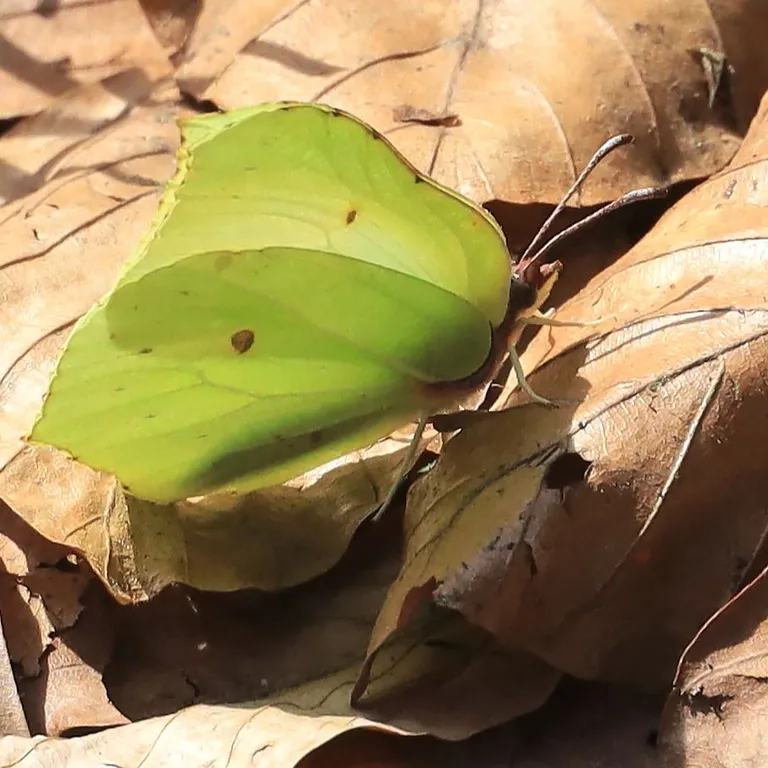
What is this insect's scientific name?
Gonepteryx rhamni
